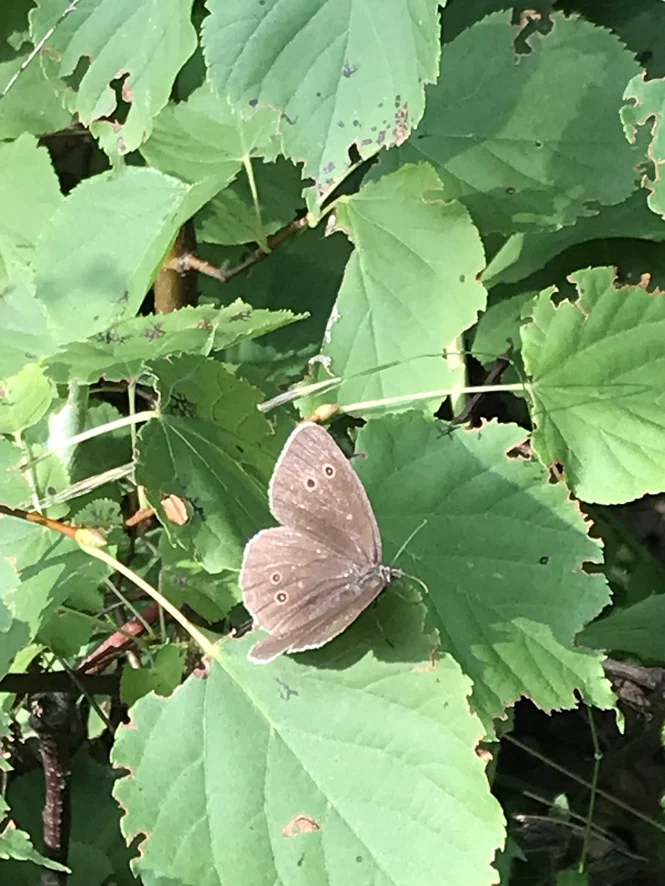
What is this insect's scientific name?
Aphantopus hyperantus
